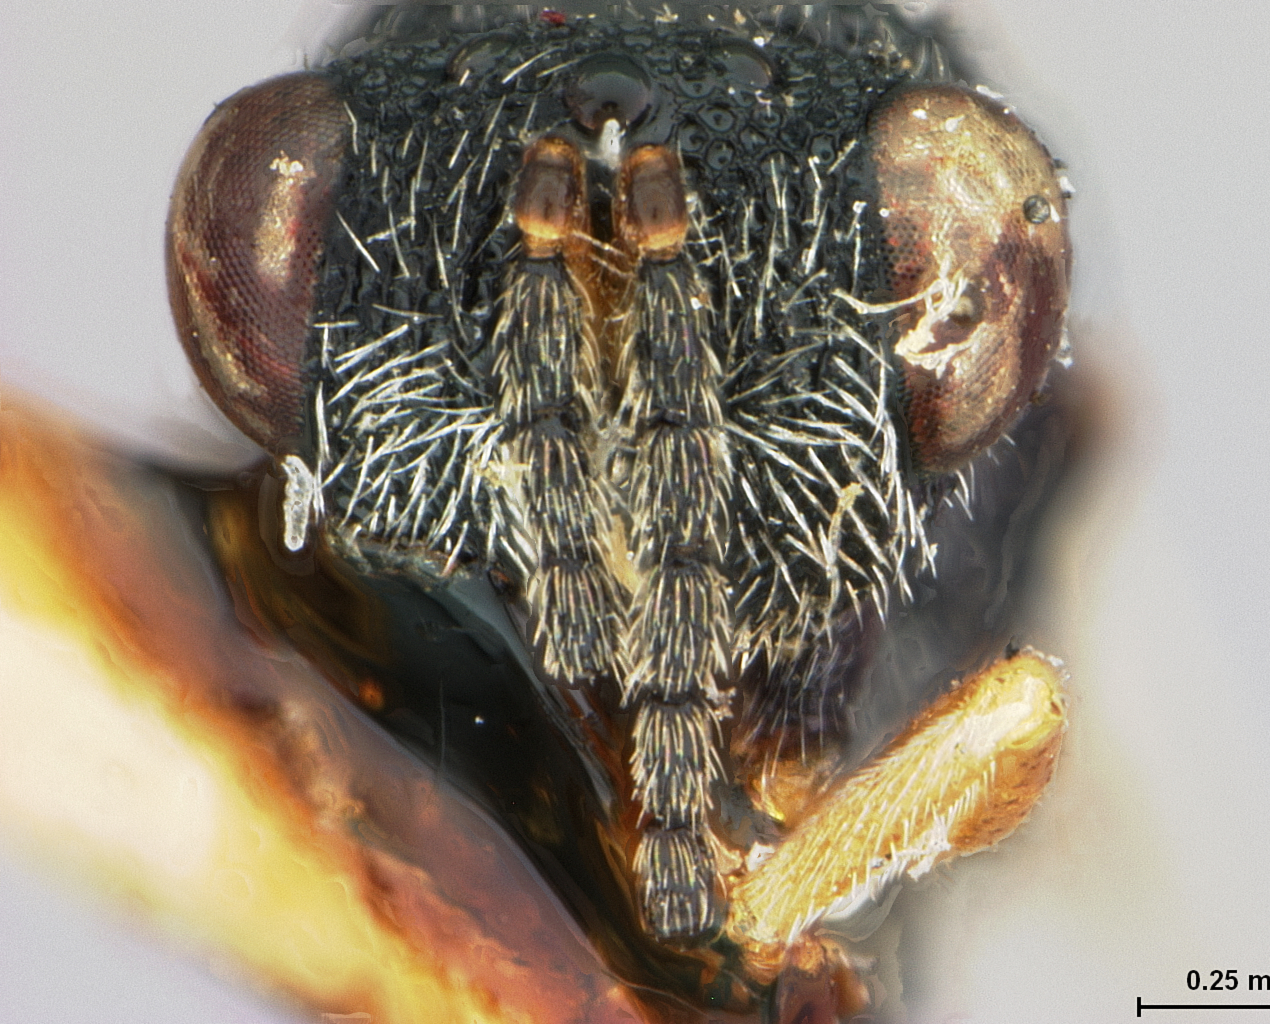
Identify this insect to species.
Eurytoma vagabunda
